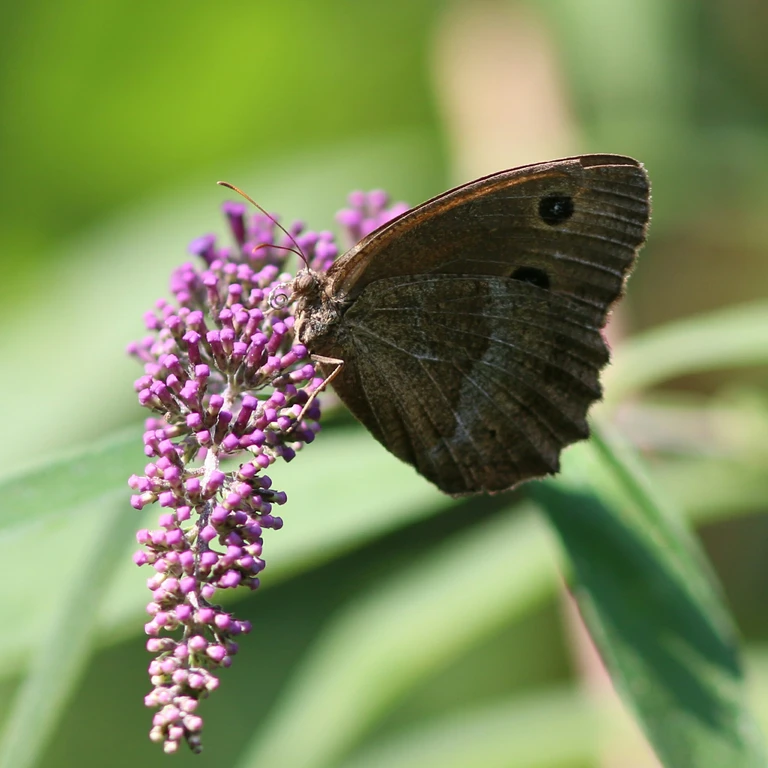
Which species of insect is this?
Minois dryas
